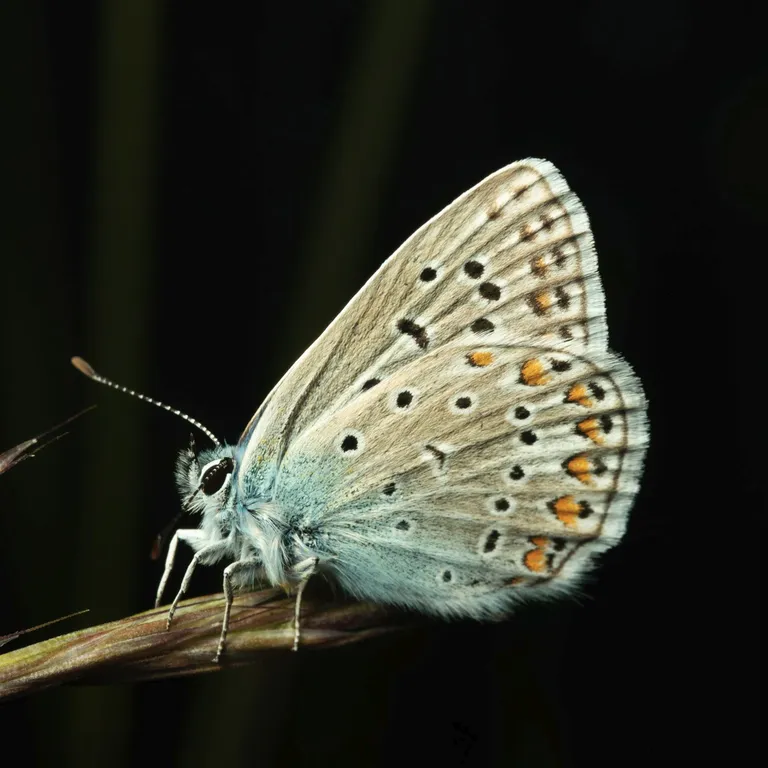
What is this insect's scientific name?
Polyommatus icarus
